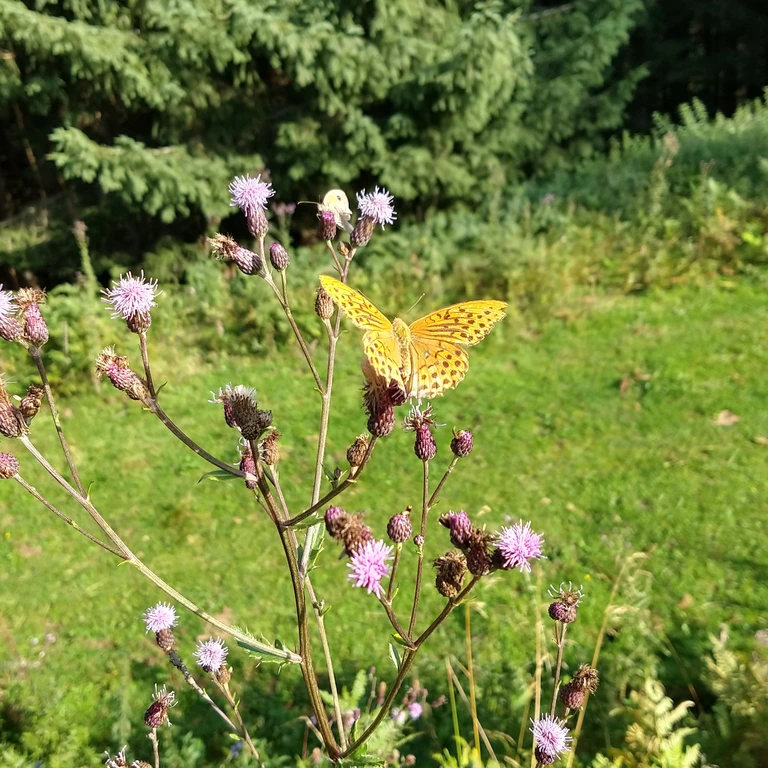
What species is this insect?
Argynnis paphia
